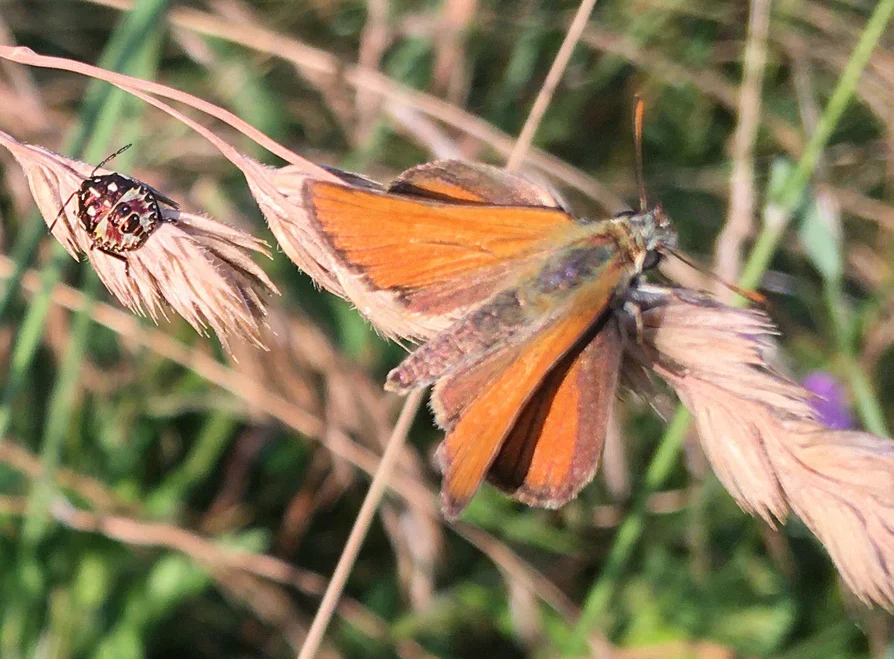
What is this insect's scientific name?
Thymelicus sylvestris
